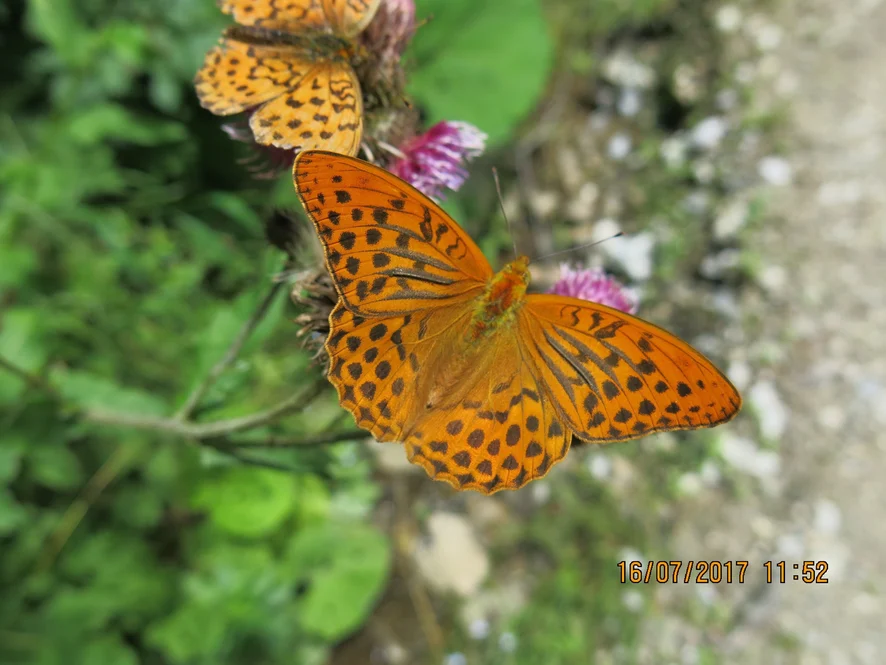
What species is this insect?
Argynnis paphia
